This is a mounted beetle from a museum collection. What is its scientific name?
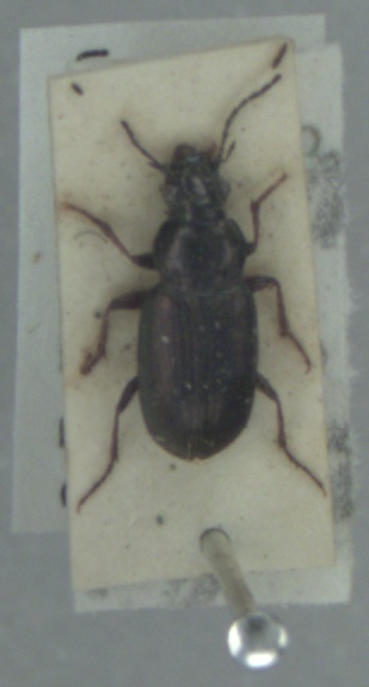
Pogonus chalceus
